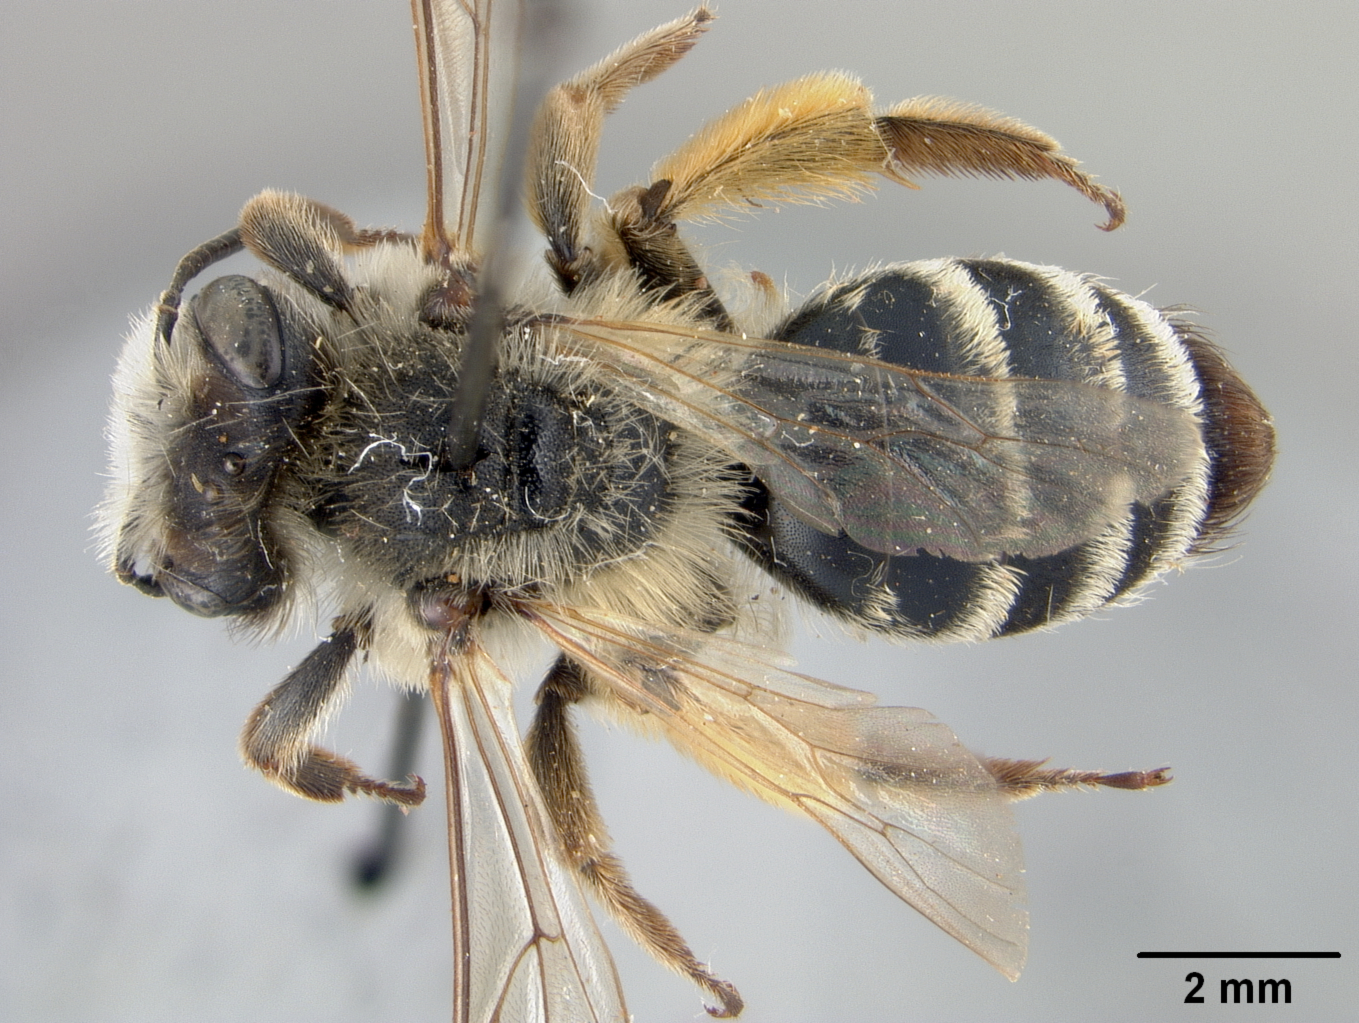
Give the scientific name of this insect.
Andrena kengracensis
